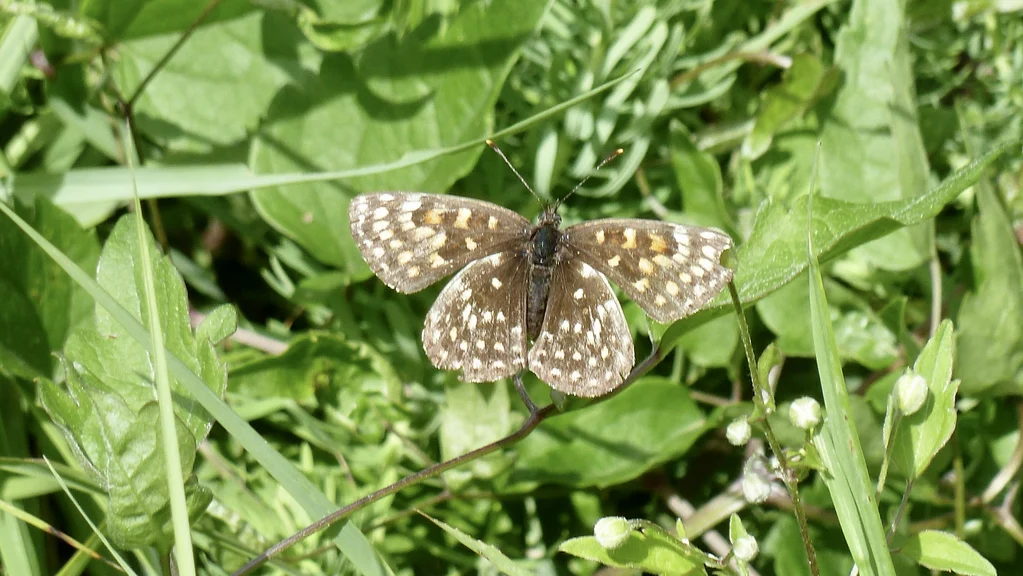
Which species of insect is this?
Melitaea diamina
